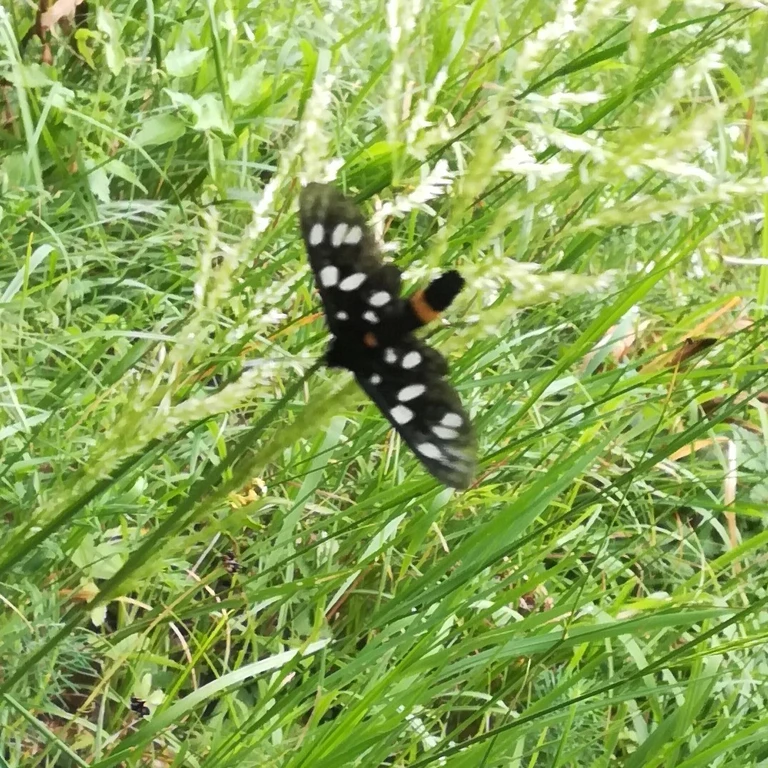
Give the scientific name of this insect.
Amata phegea
